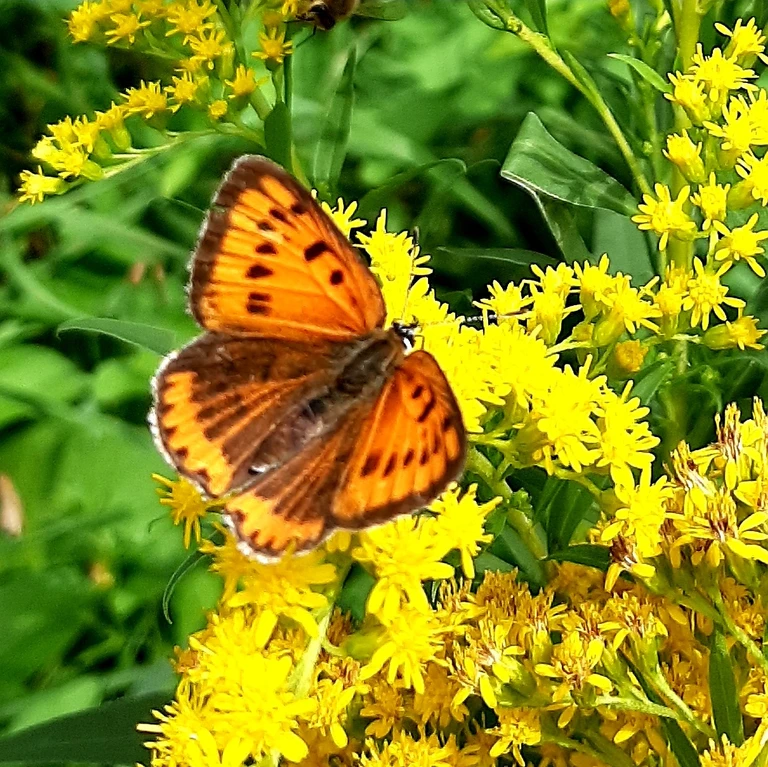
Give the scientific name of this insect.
Lycaena dispar
